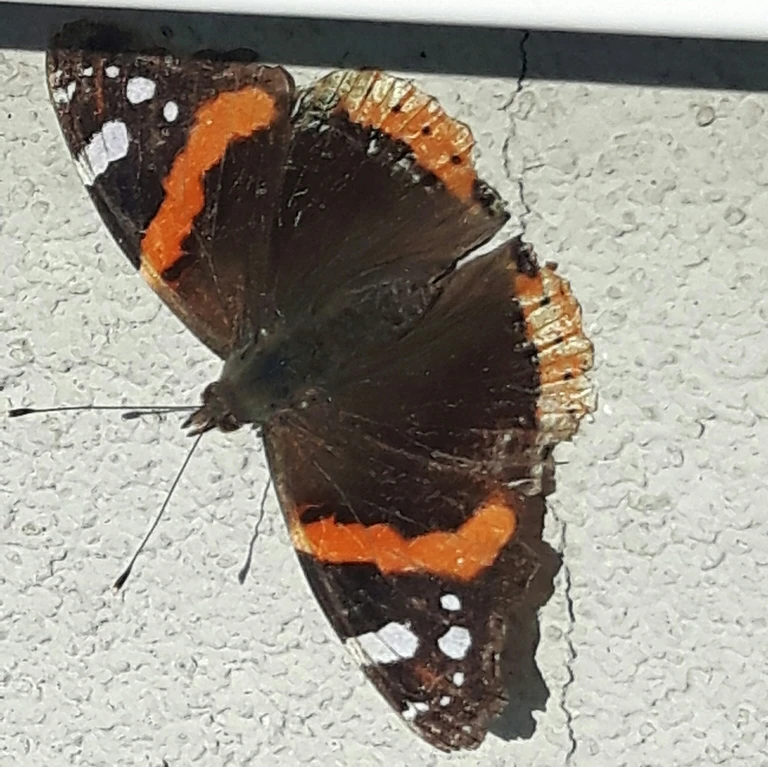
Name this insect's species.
Vanessa atalanta
